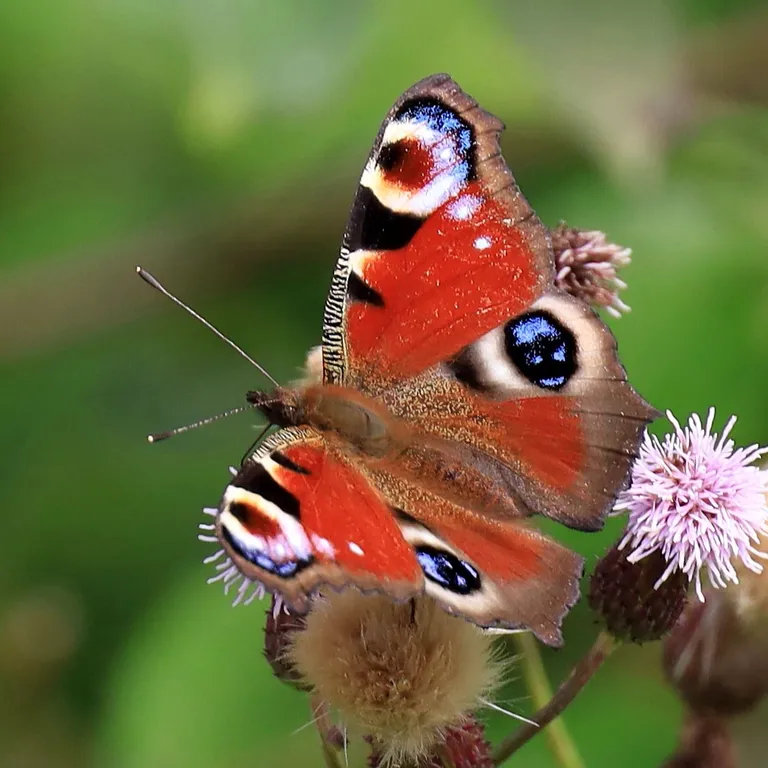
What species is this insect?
Aglais io
